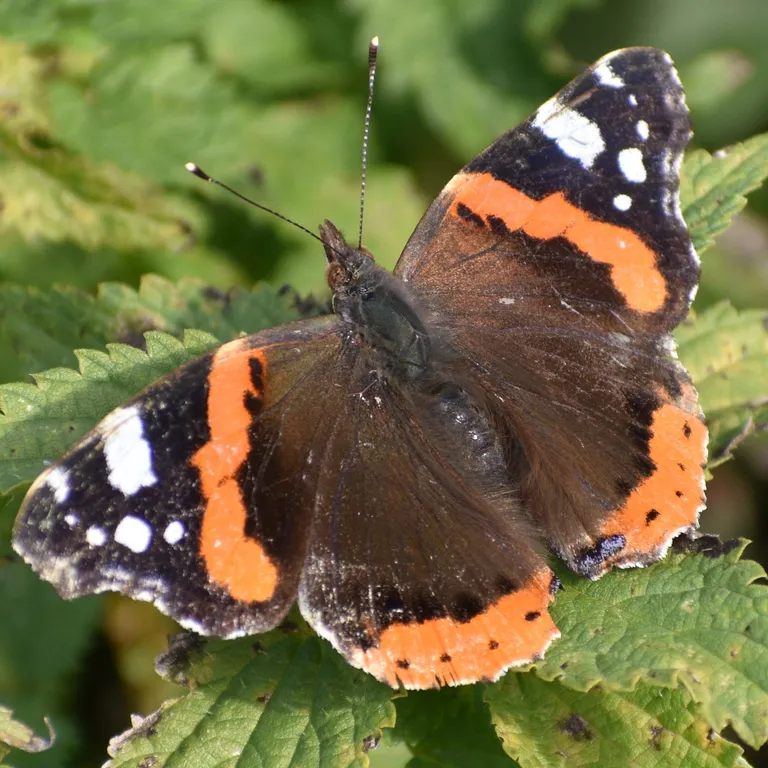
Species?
Vanessa atalanta
